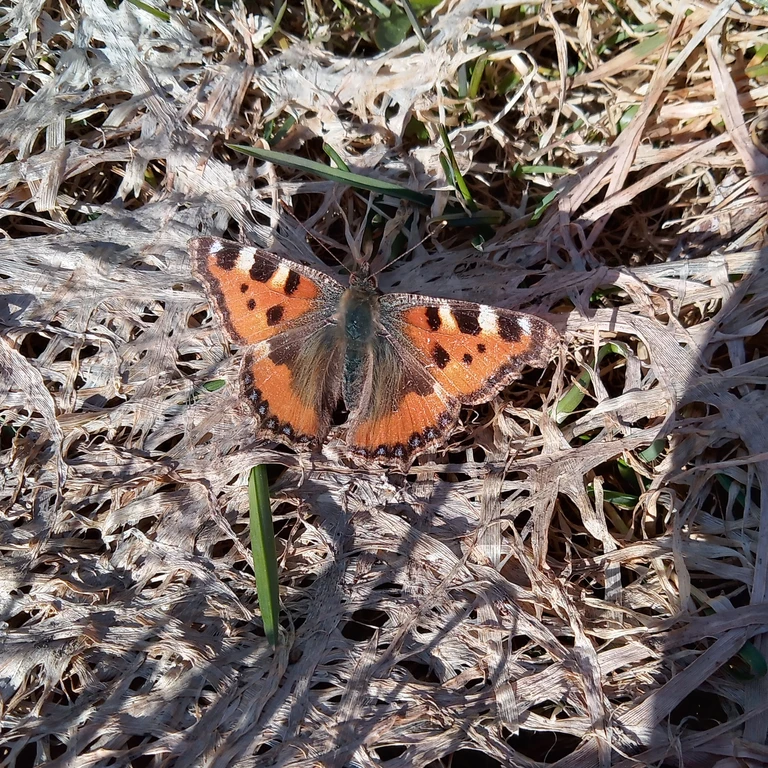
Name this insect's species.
Aglais urticae
